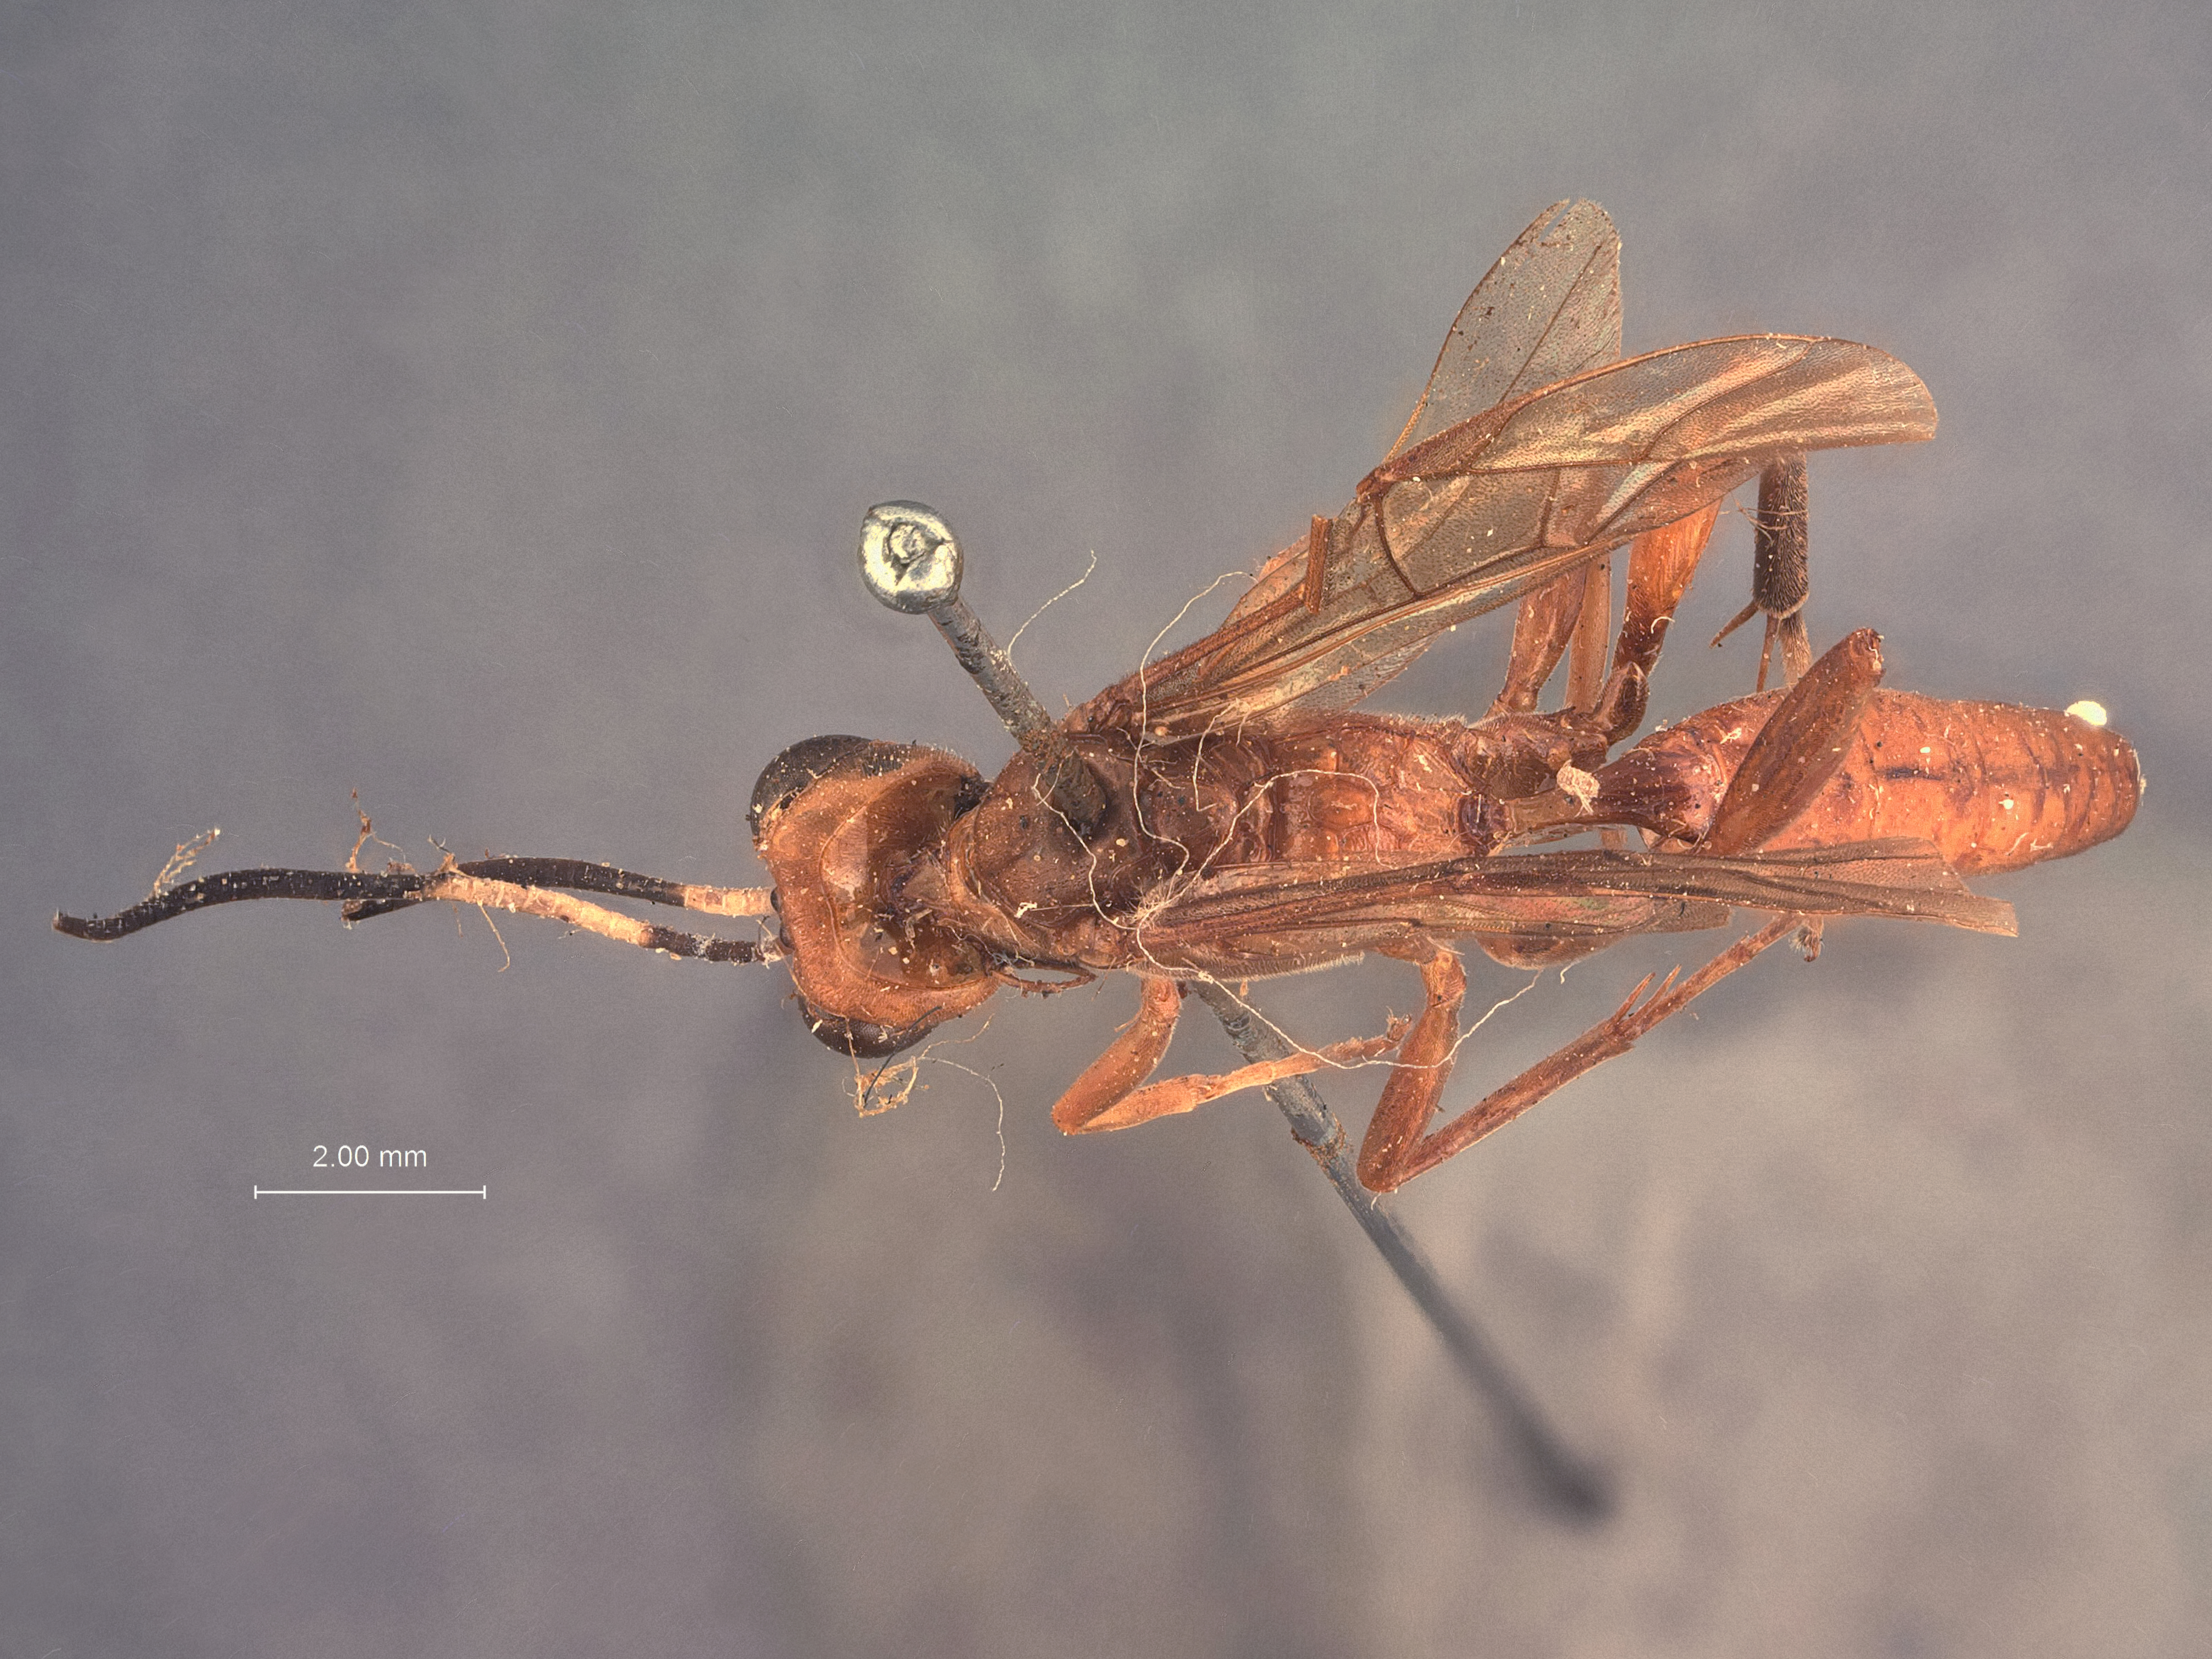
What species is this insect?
Acanthojoppa polita
